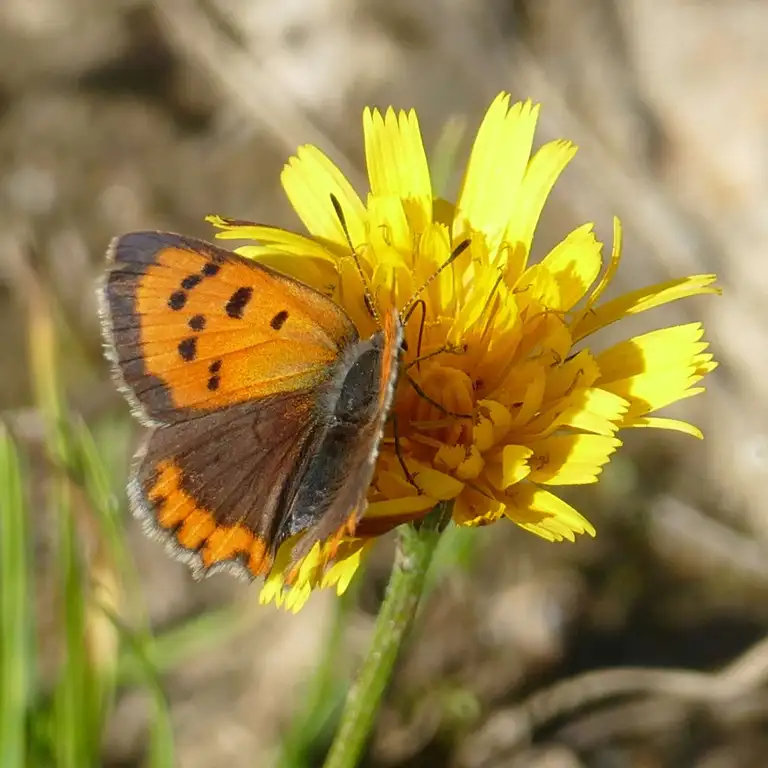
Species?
Lycaena phlaeas
